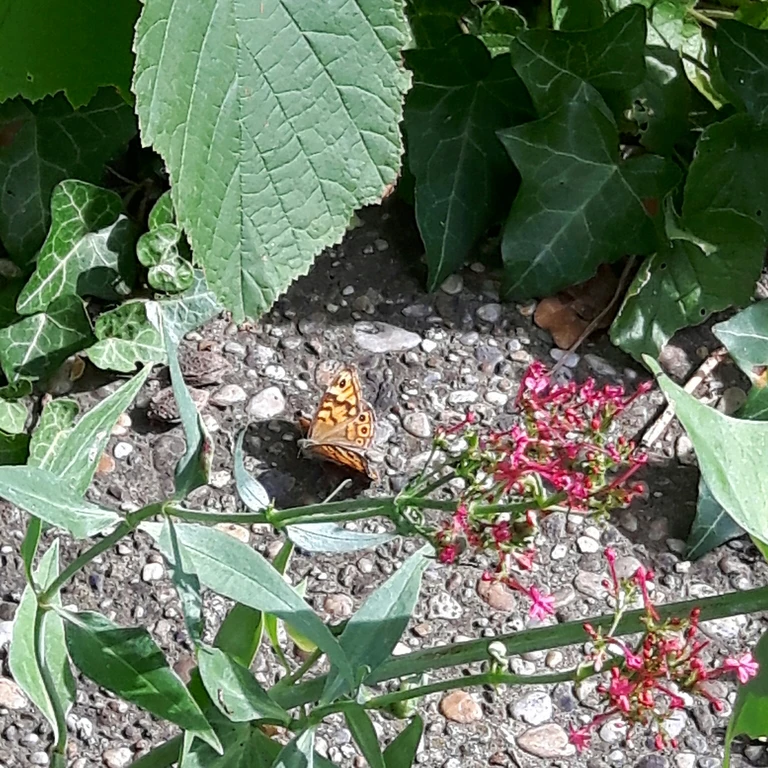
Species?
Lasiommata megera (also Pararge megera)
